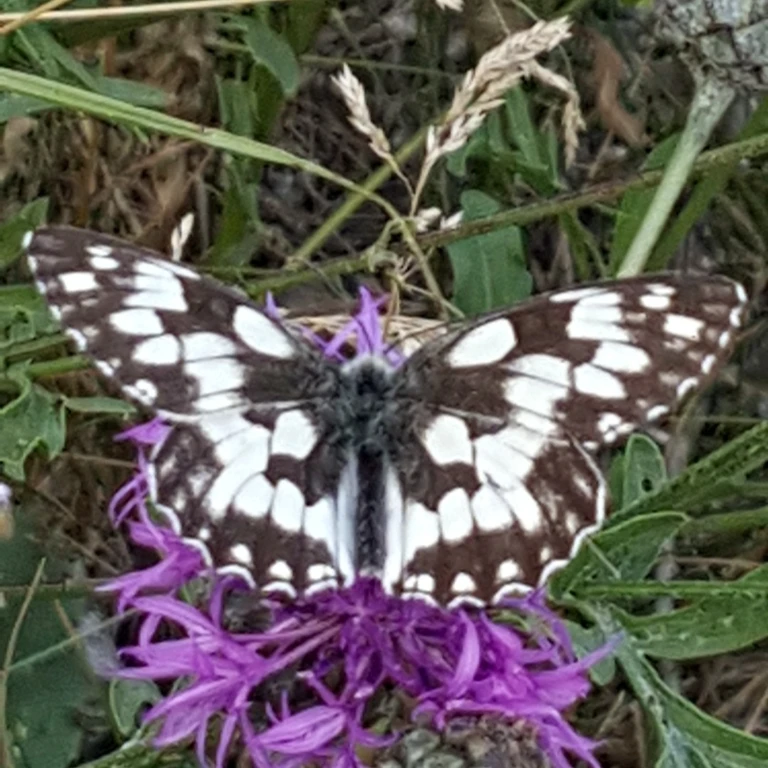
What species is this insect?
Melanargia galathea
